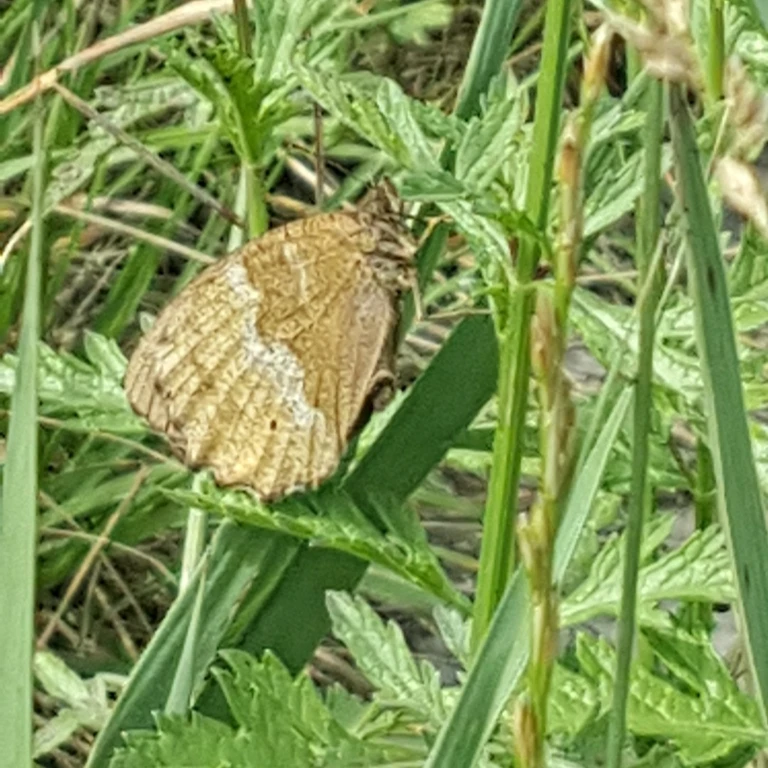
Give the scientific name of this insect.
Minois dryas
